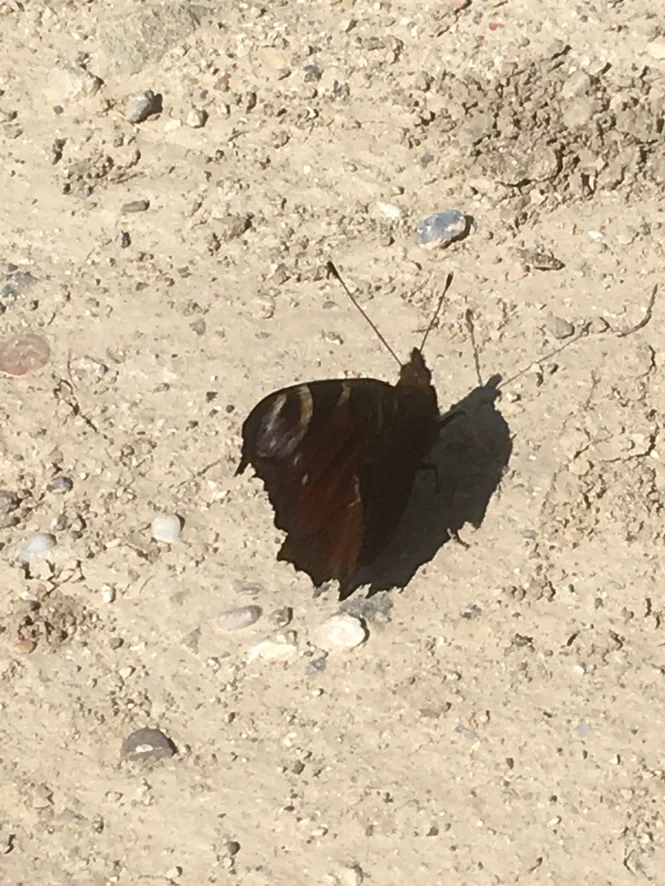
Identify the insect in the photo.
Aglais io
